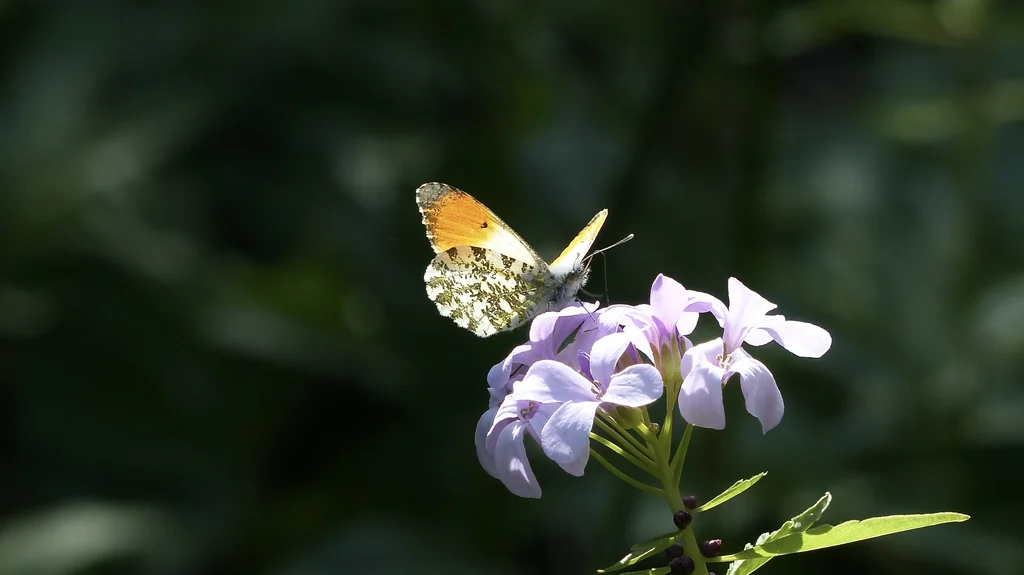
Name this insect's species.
Anthocharis cardamines
